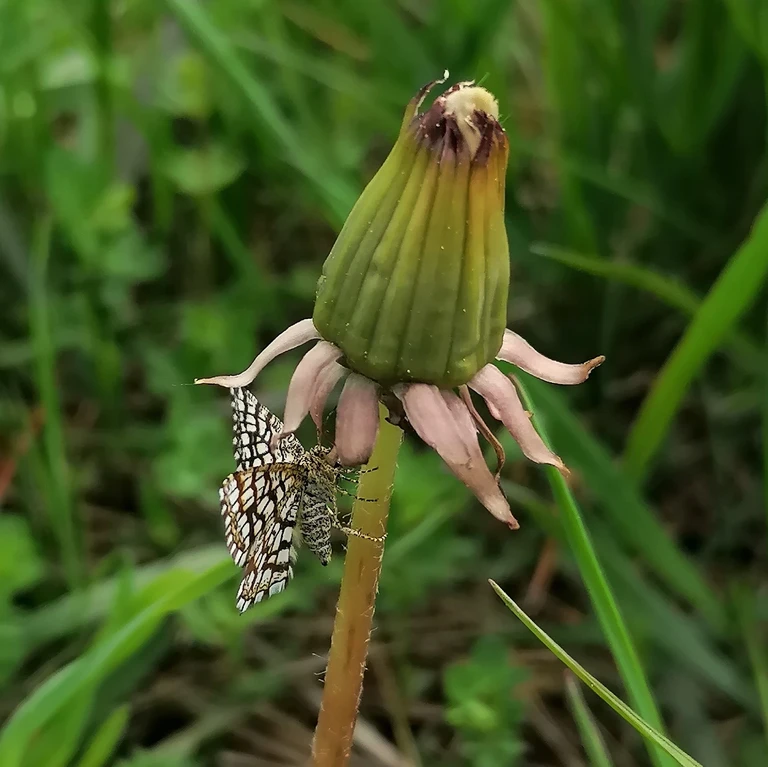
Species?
Chiasmia clathrata
